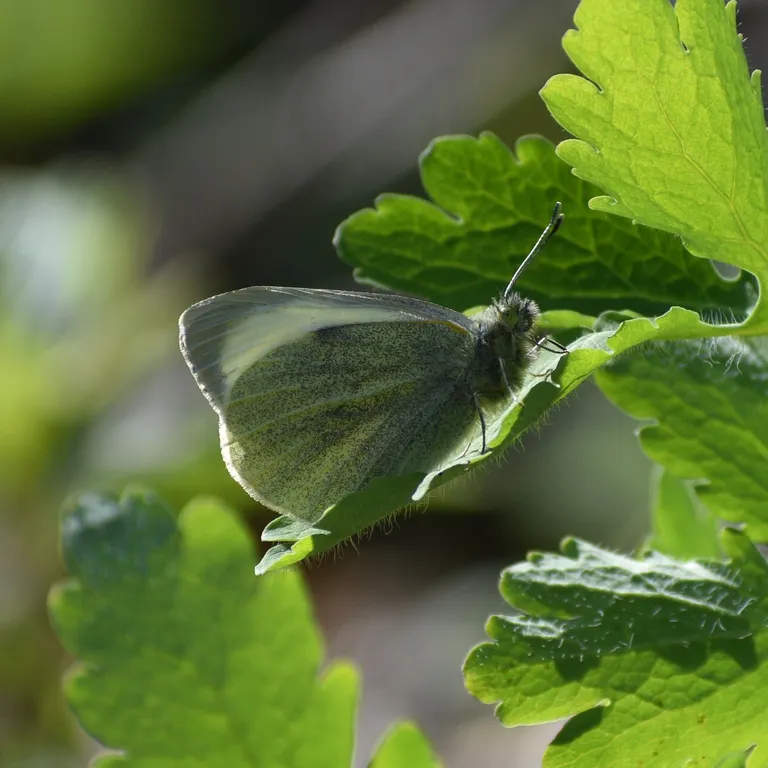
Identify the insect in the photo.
Pieris brassicae
